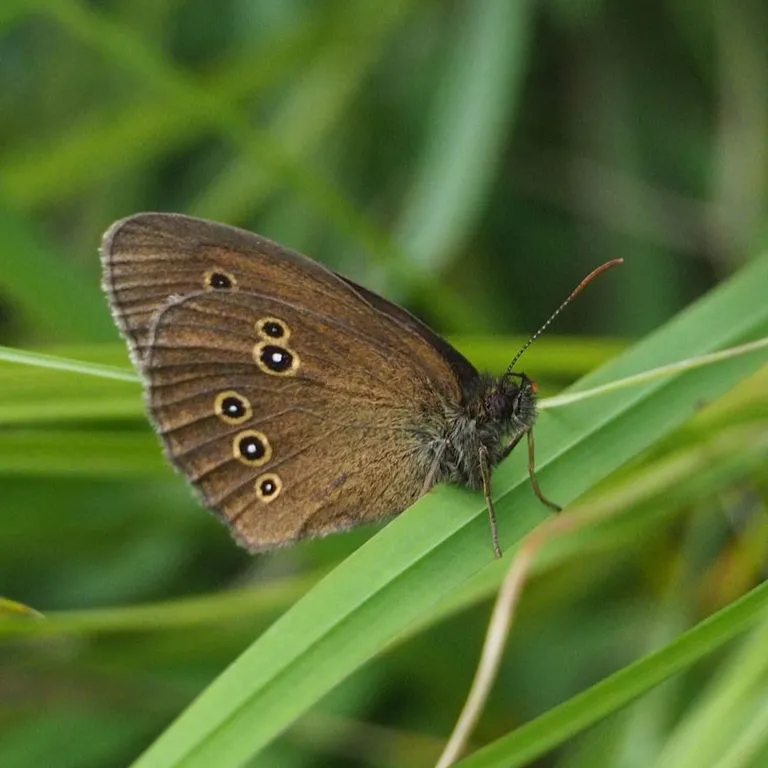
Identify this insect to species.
Aphantopus hyperantus
